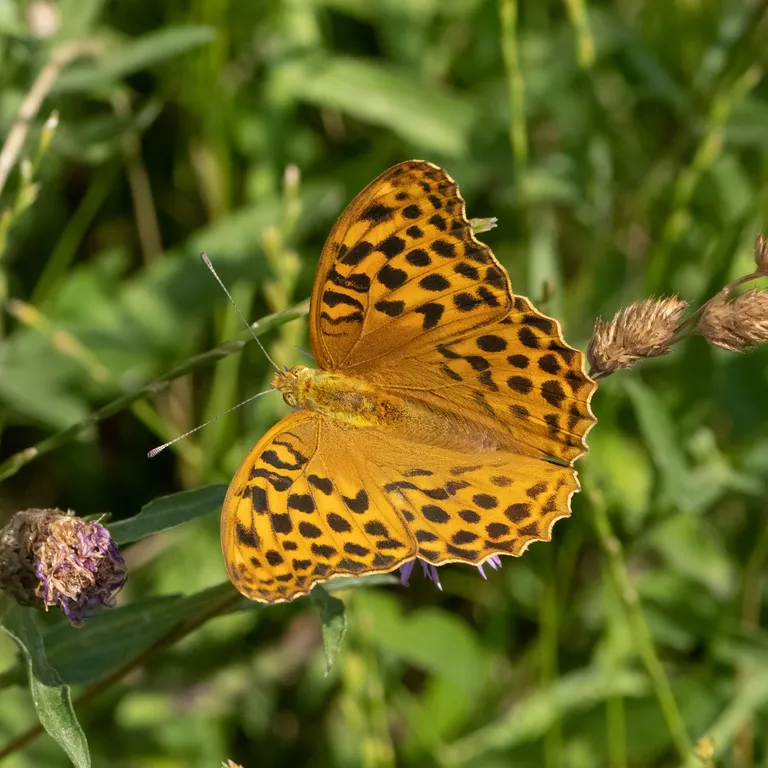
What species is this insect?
Argynnis paphia
